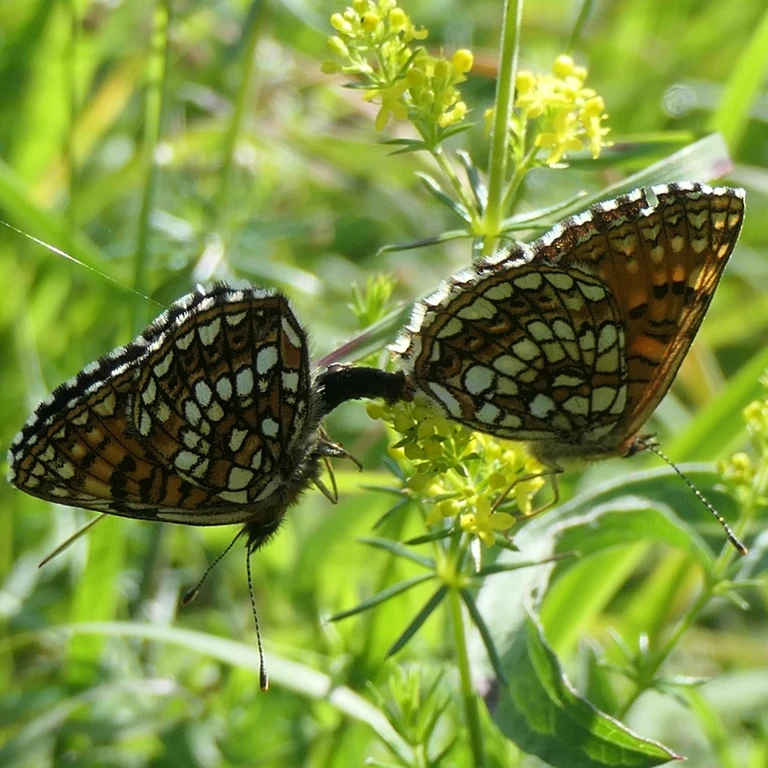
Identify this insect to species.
Melitaea diamina
